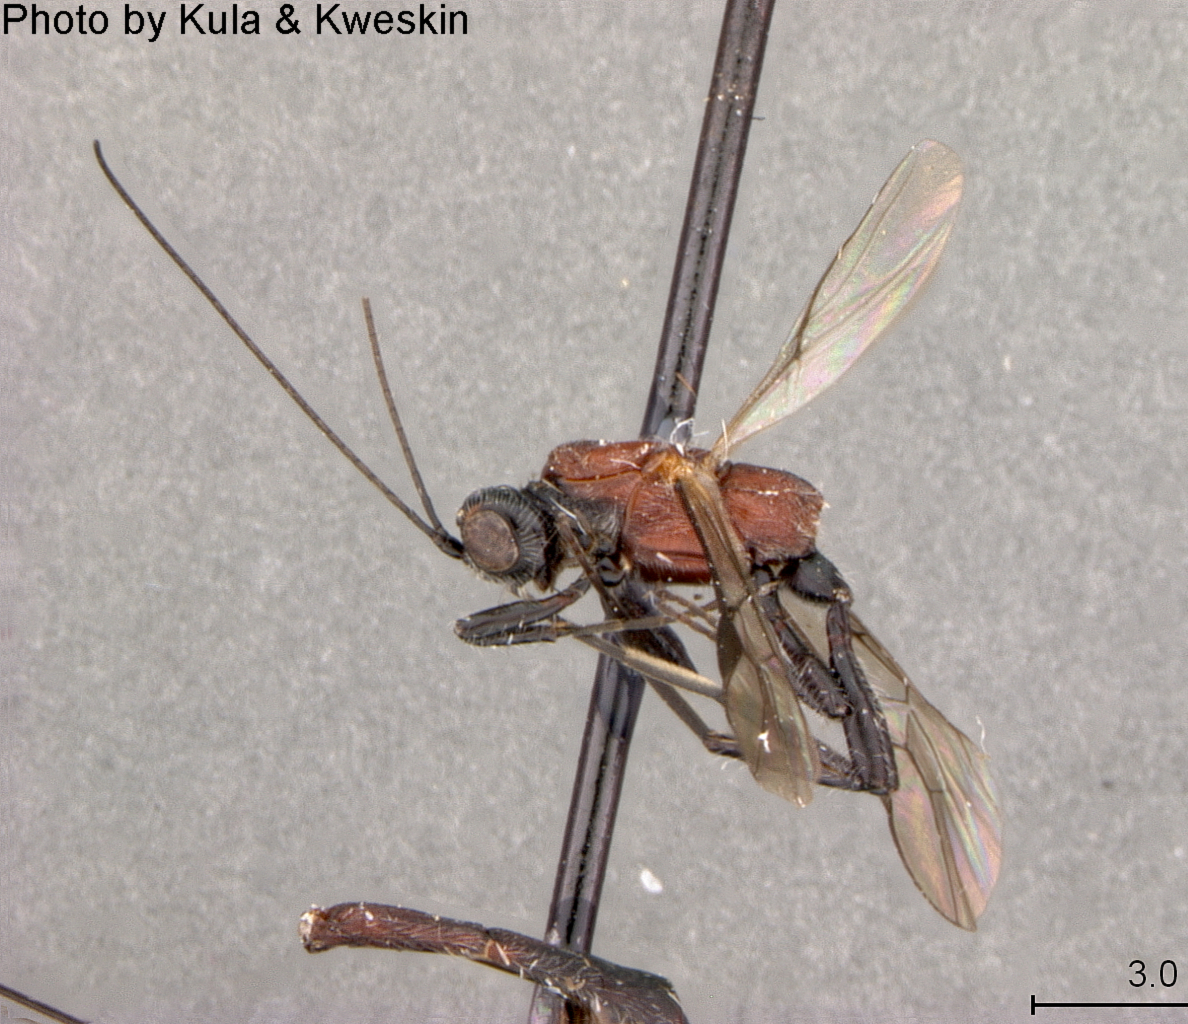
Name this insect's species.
Acrophasmus rubronotum
